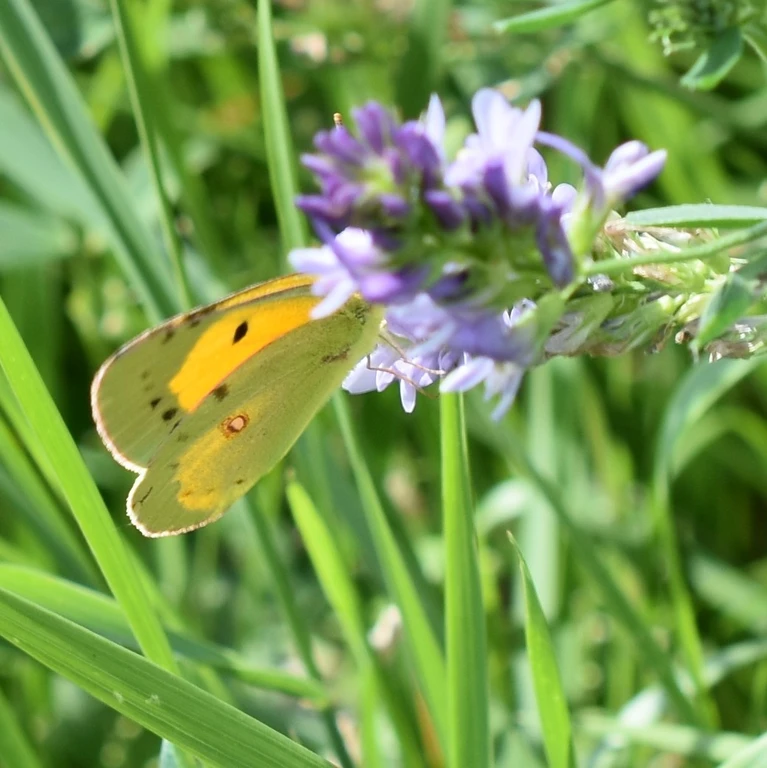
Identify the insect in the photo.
Colias croceus
